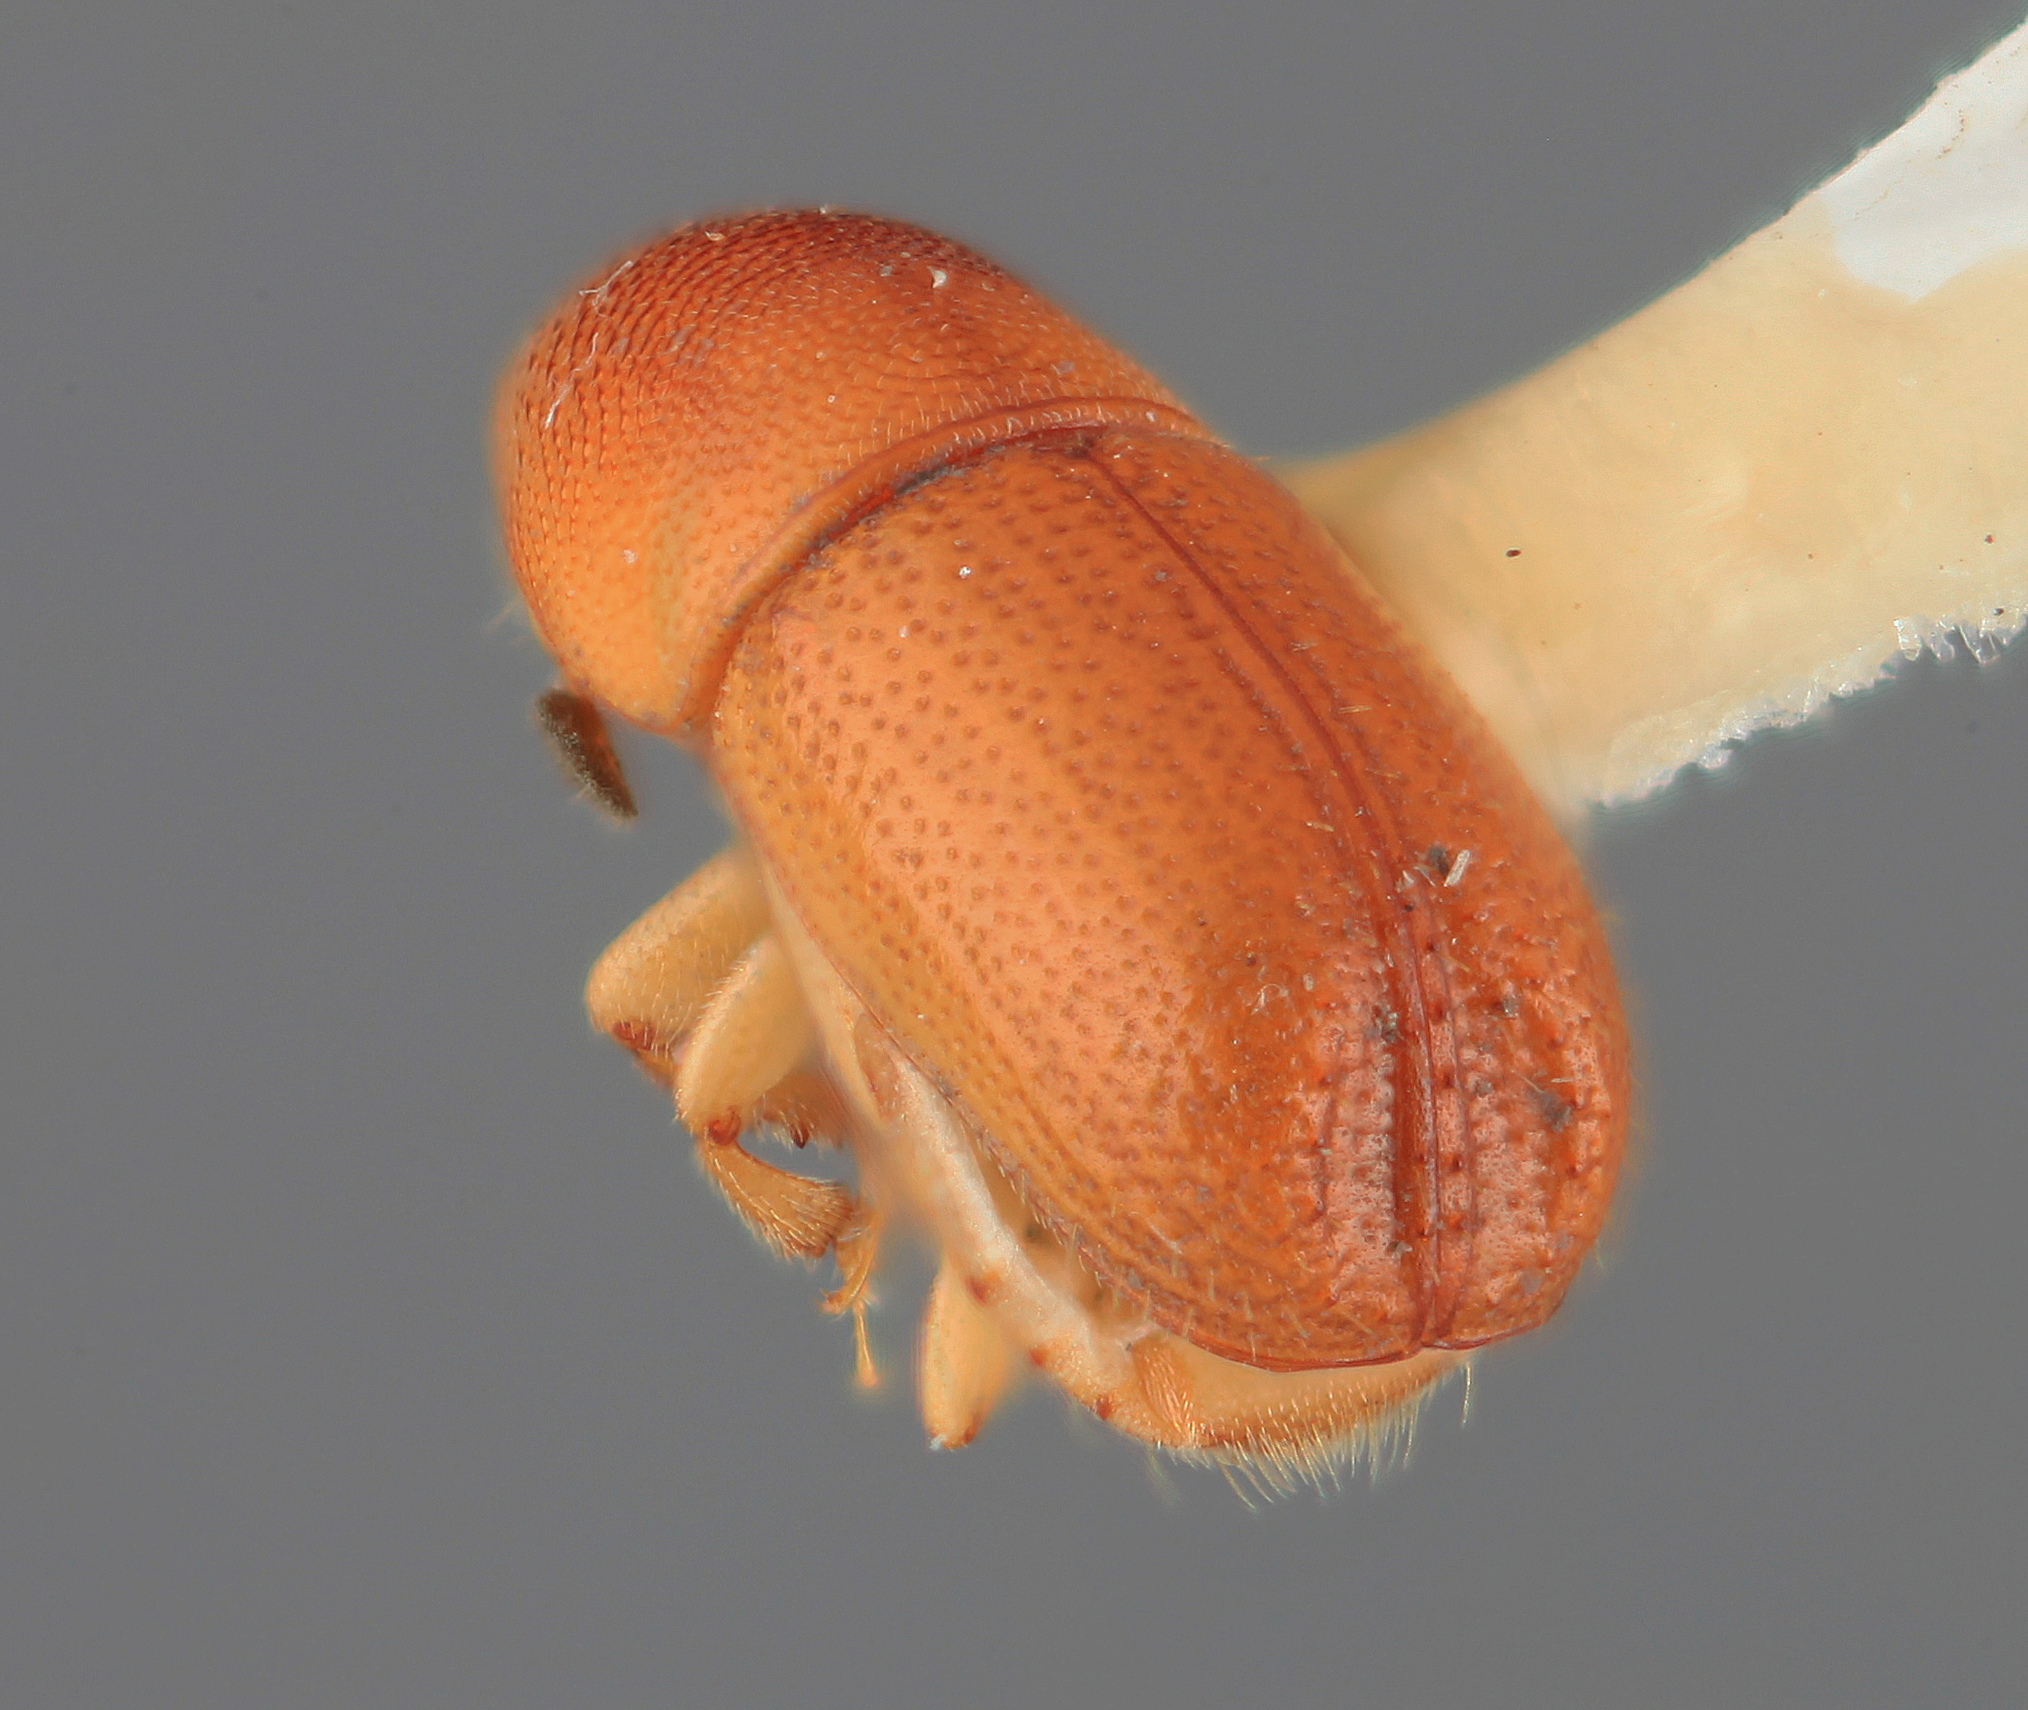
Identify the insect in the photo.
Araptus conditus
